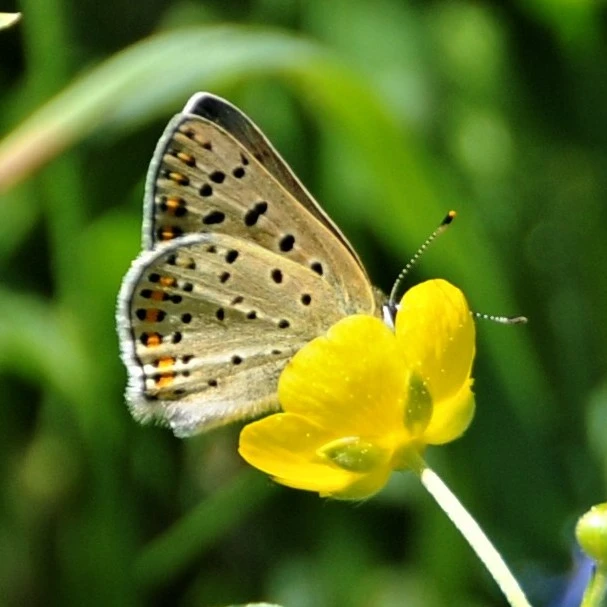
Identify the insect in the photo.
Lycaena tityrus (also Loweia tityrus)
